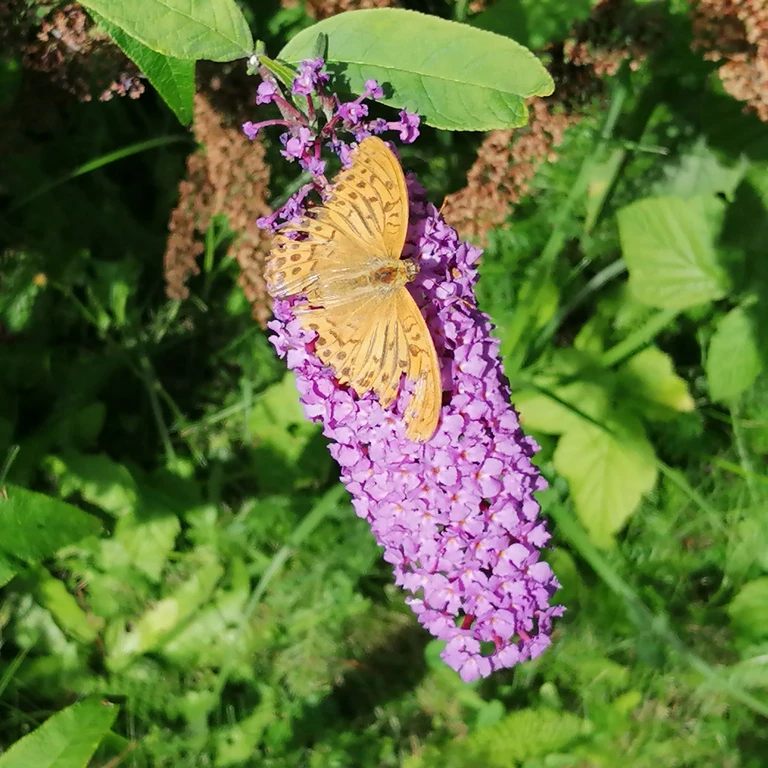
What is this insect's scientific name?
Argynnis paphia
